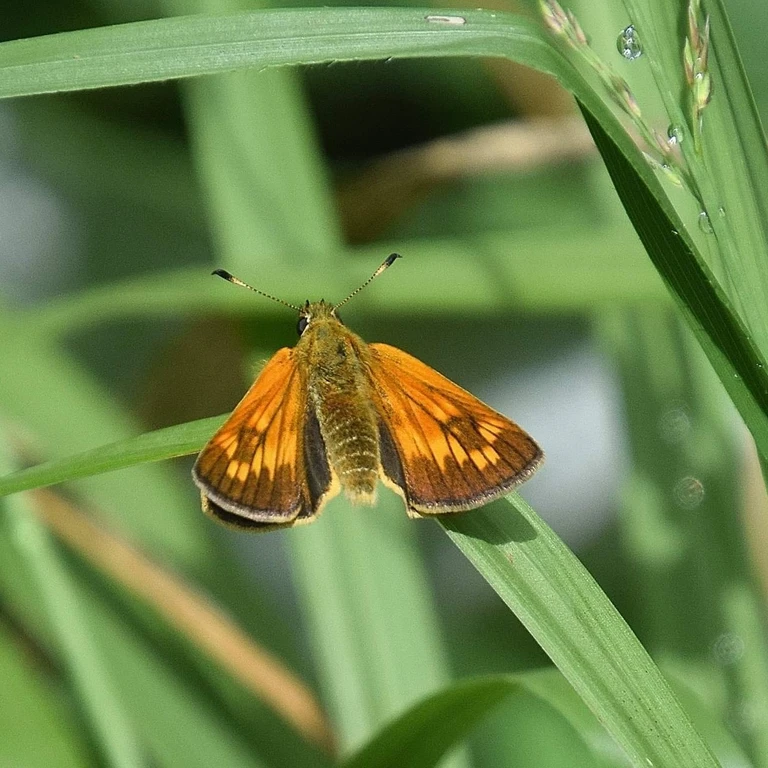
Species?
Ochlodes sylvanus (also Ochlodes venata)
